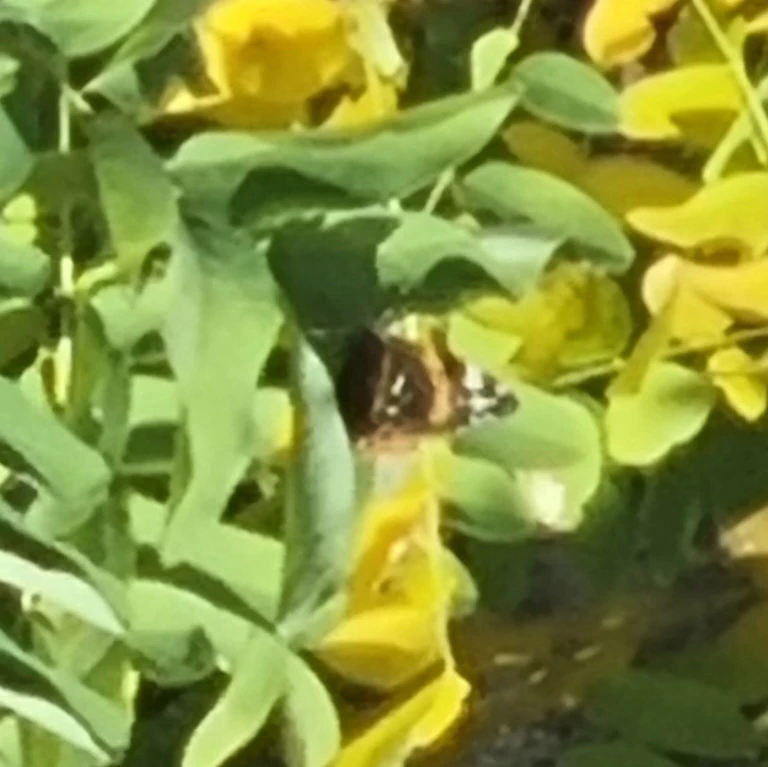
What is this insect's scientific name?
Vanessa atalanta
